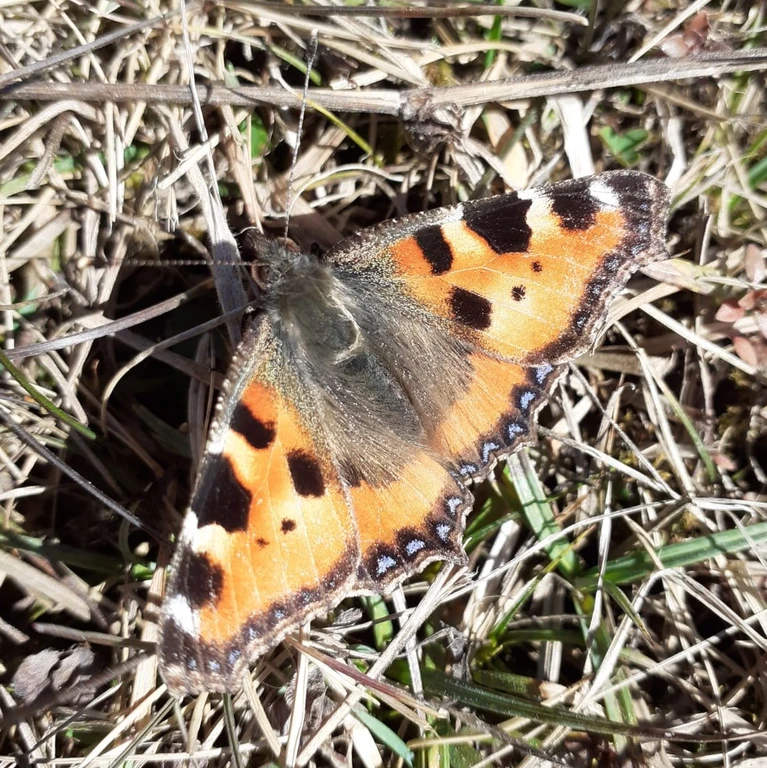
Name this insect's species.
Aglais urticae
